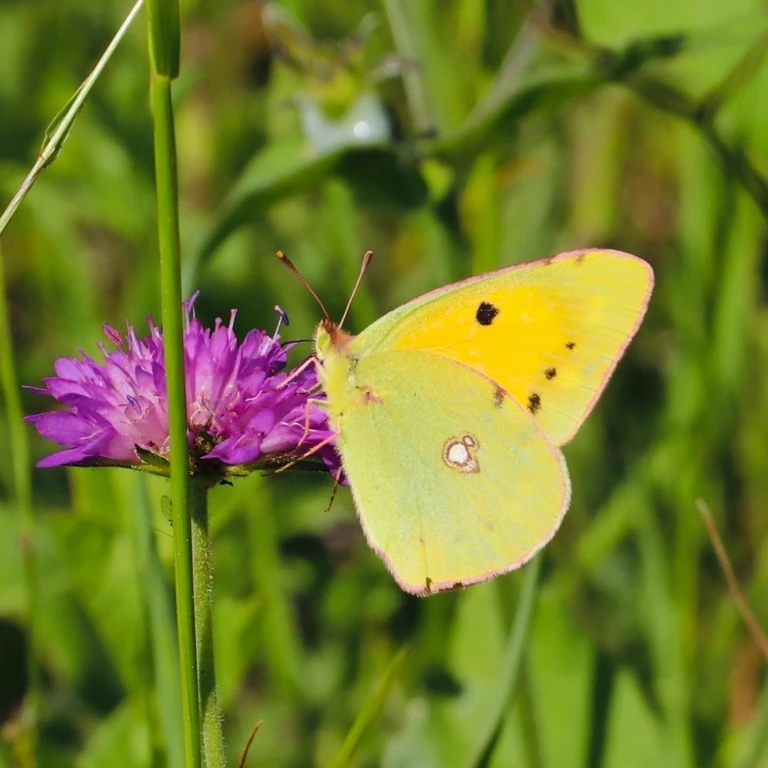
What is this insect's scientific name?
Colias croceus
